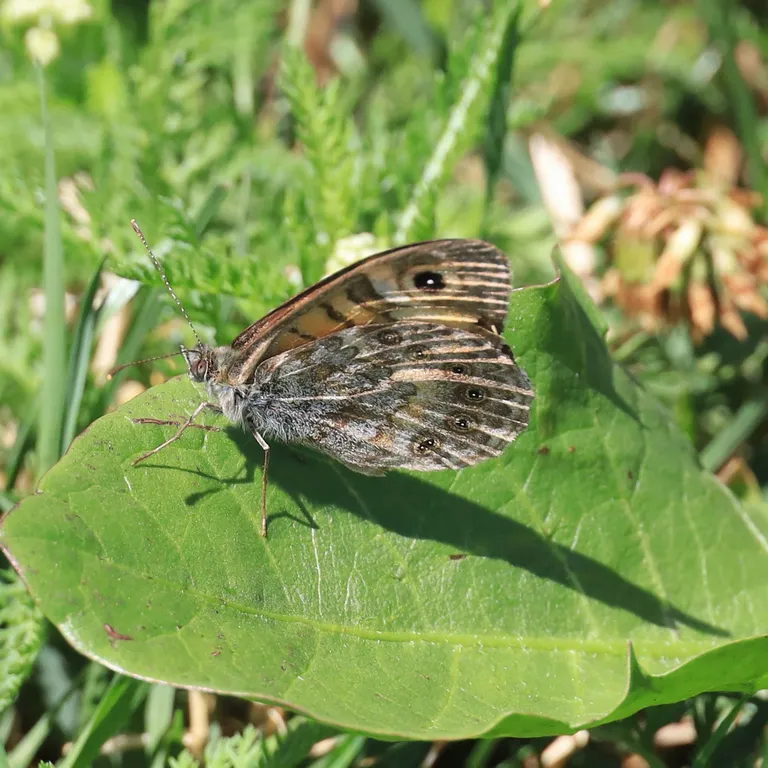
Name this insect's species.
Lasiommata megera (also Pararge megera)
